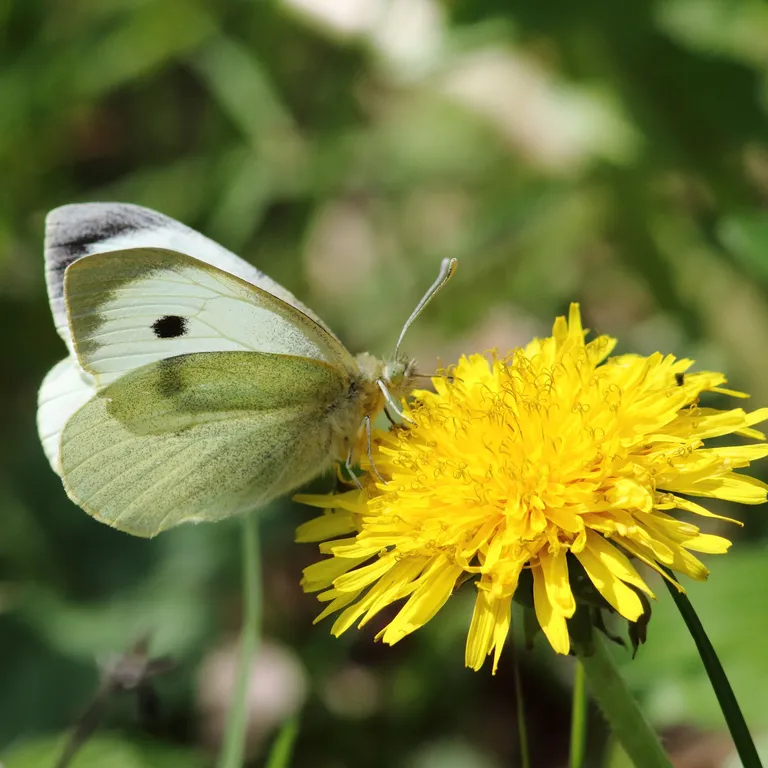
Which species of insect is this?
Pieris brassicae
